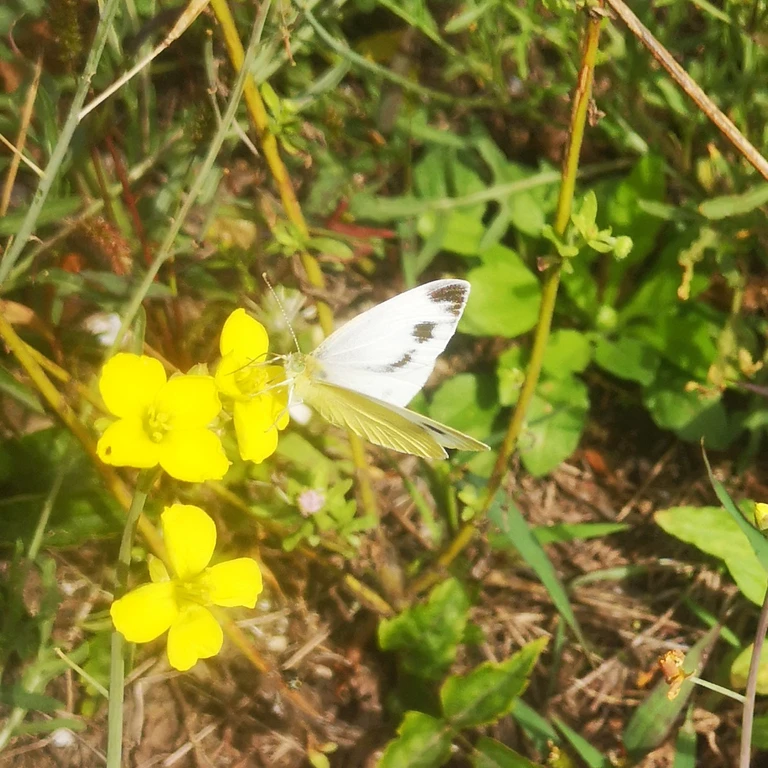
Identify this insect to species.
Pieris mannii
